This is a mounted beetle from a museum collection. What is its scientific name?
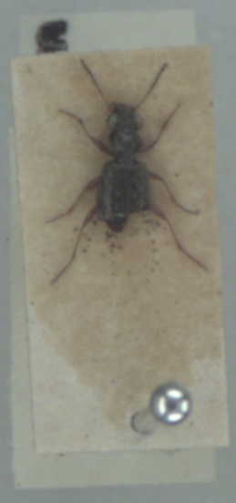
Asaphidion flavipes
